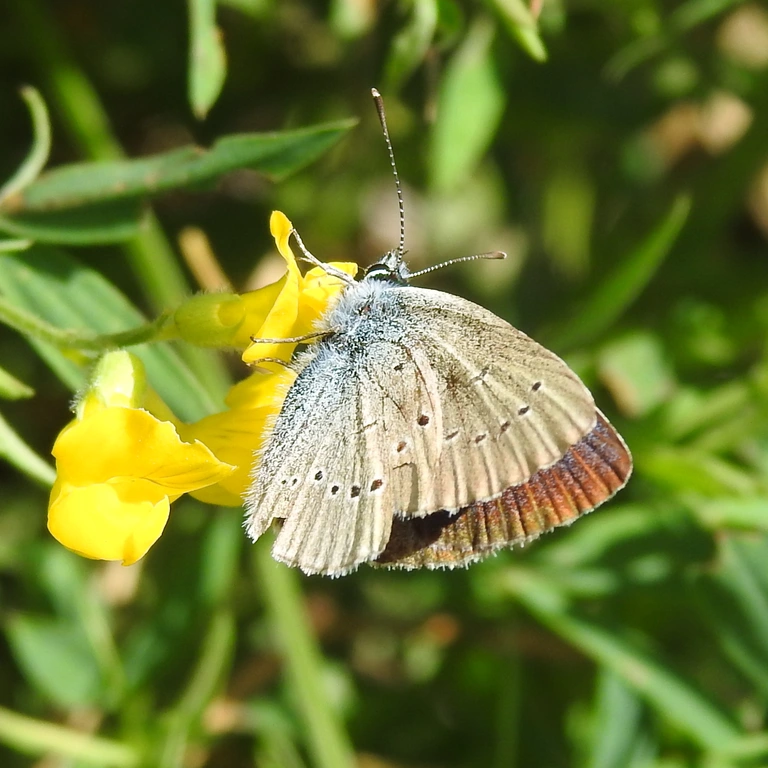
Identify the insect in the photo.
Cyaniris semiargus
